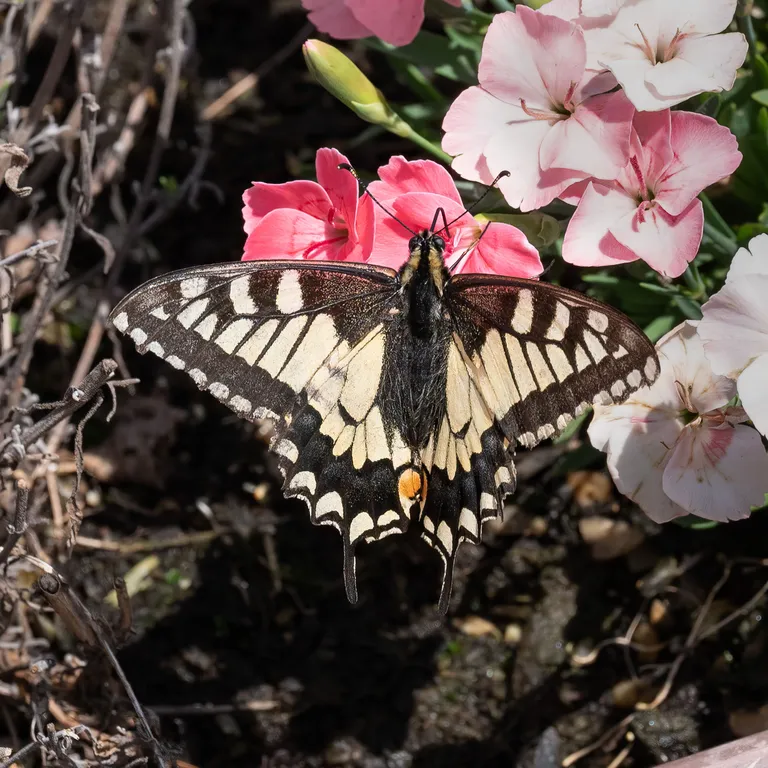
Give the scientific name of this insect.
Papilio machaon
